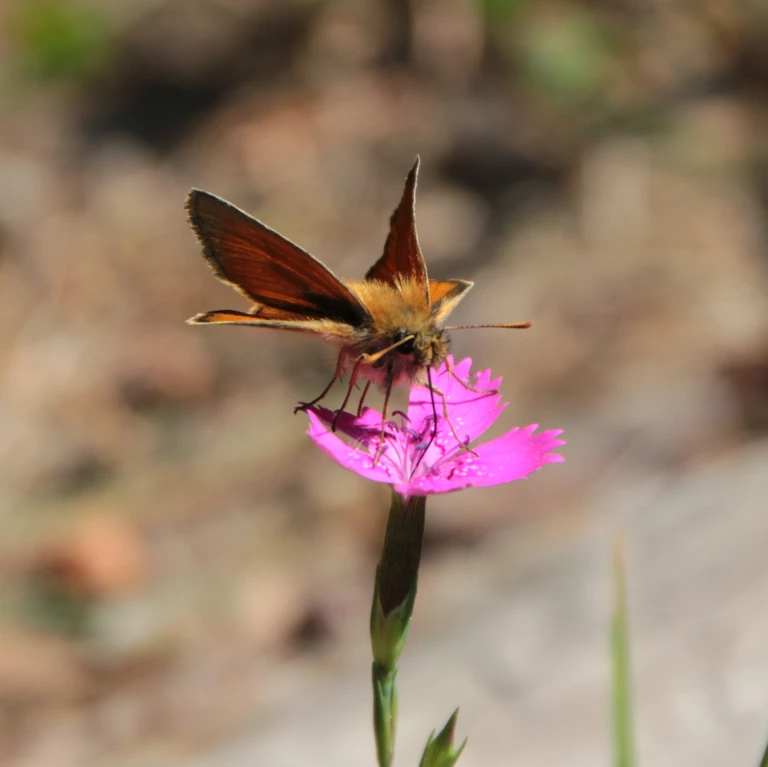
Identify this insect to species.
Thymelicus sylvestris
